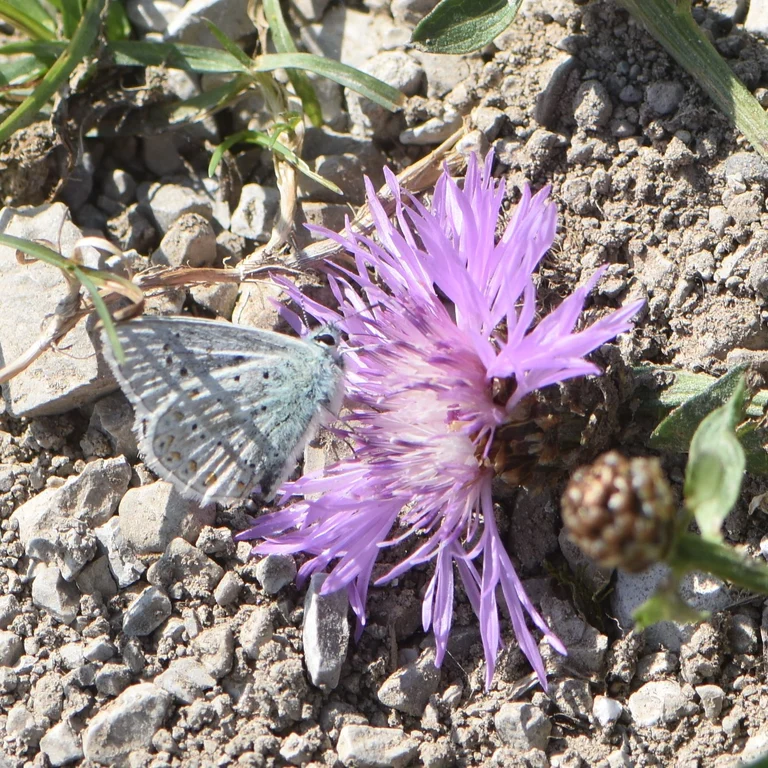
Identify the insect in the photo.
Polyommatus eros
